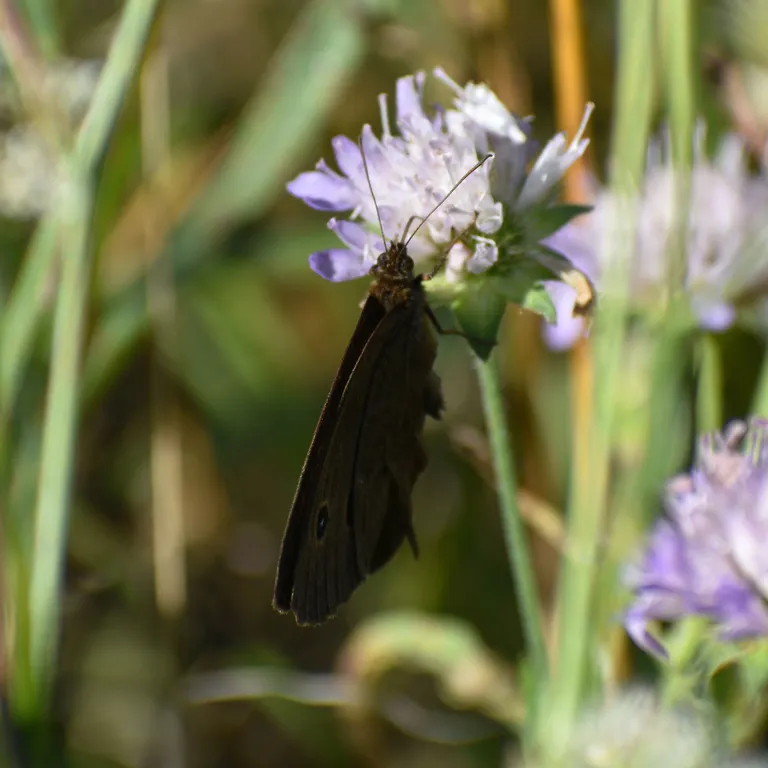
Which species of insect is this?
Minois dryas
